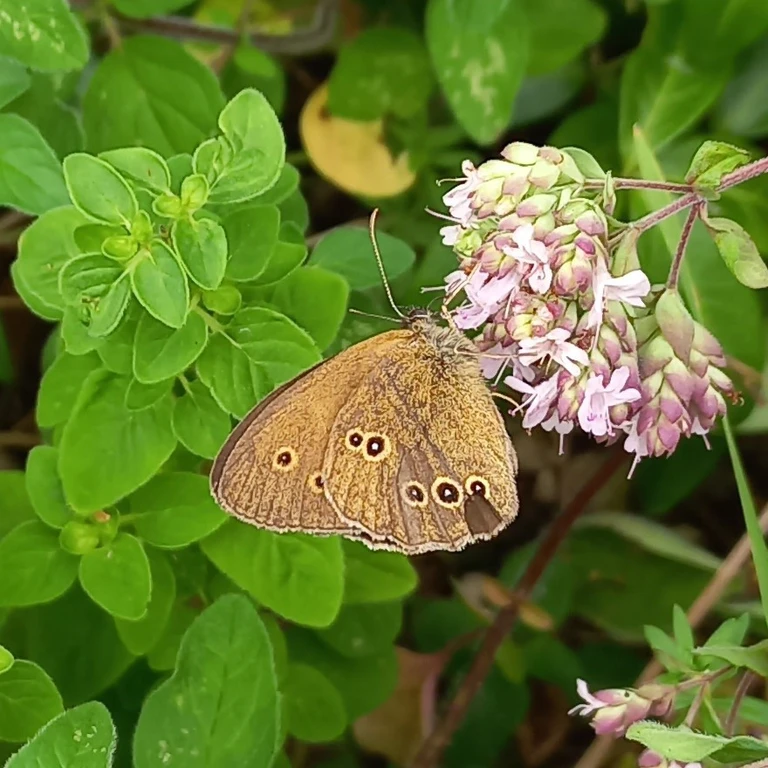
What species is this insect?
Aphantopus hyperantus
